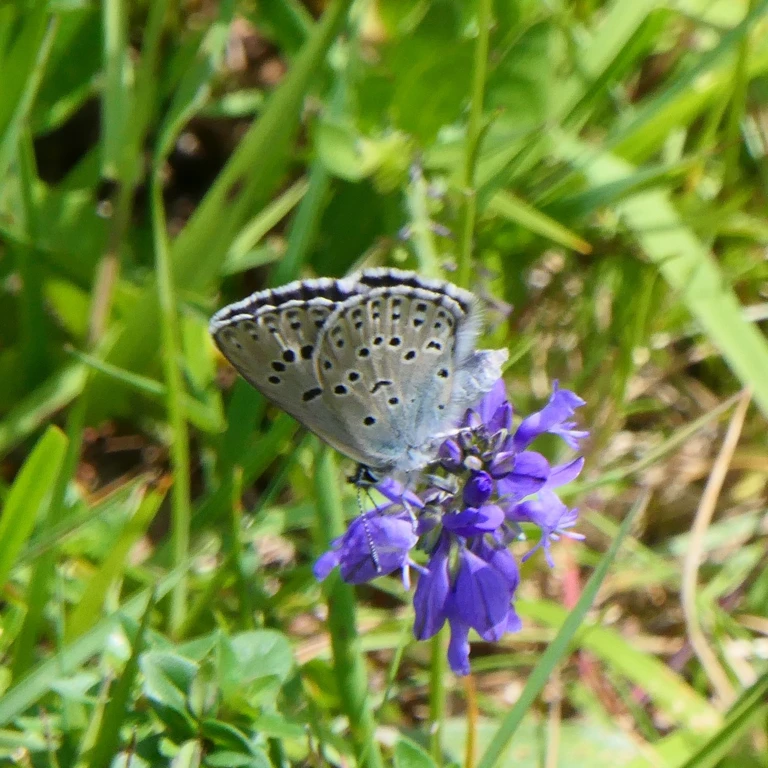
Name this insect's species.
Phengaris arion (also Maculinea arion)
